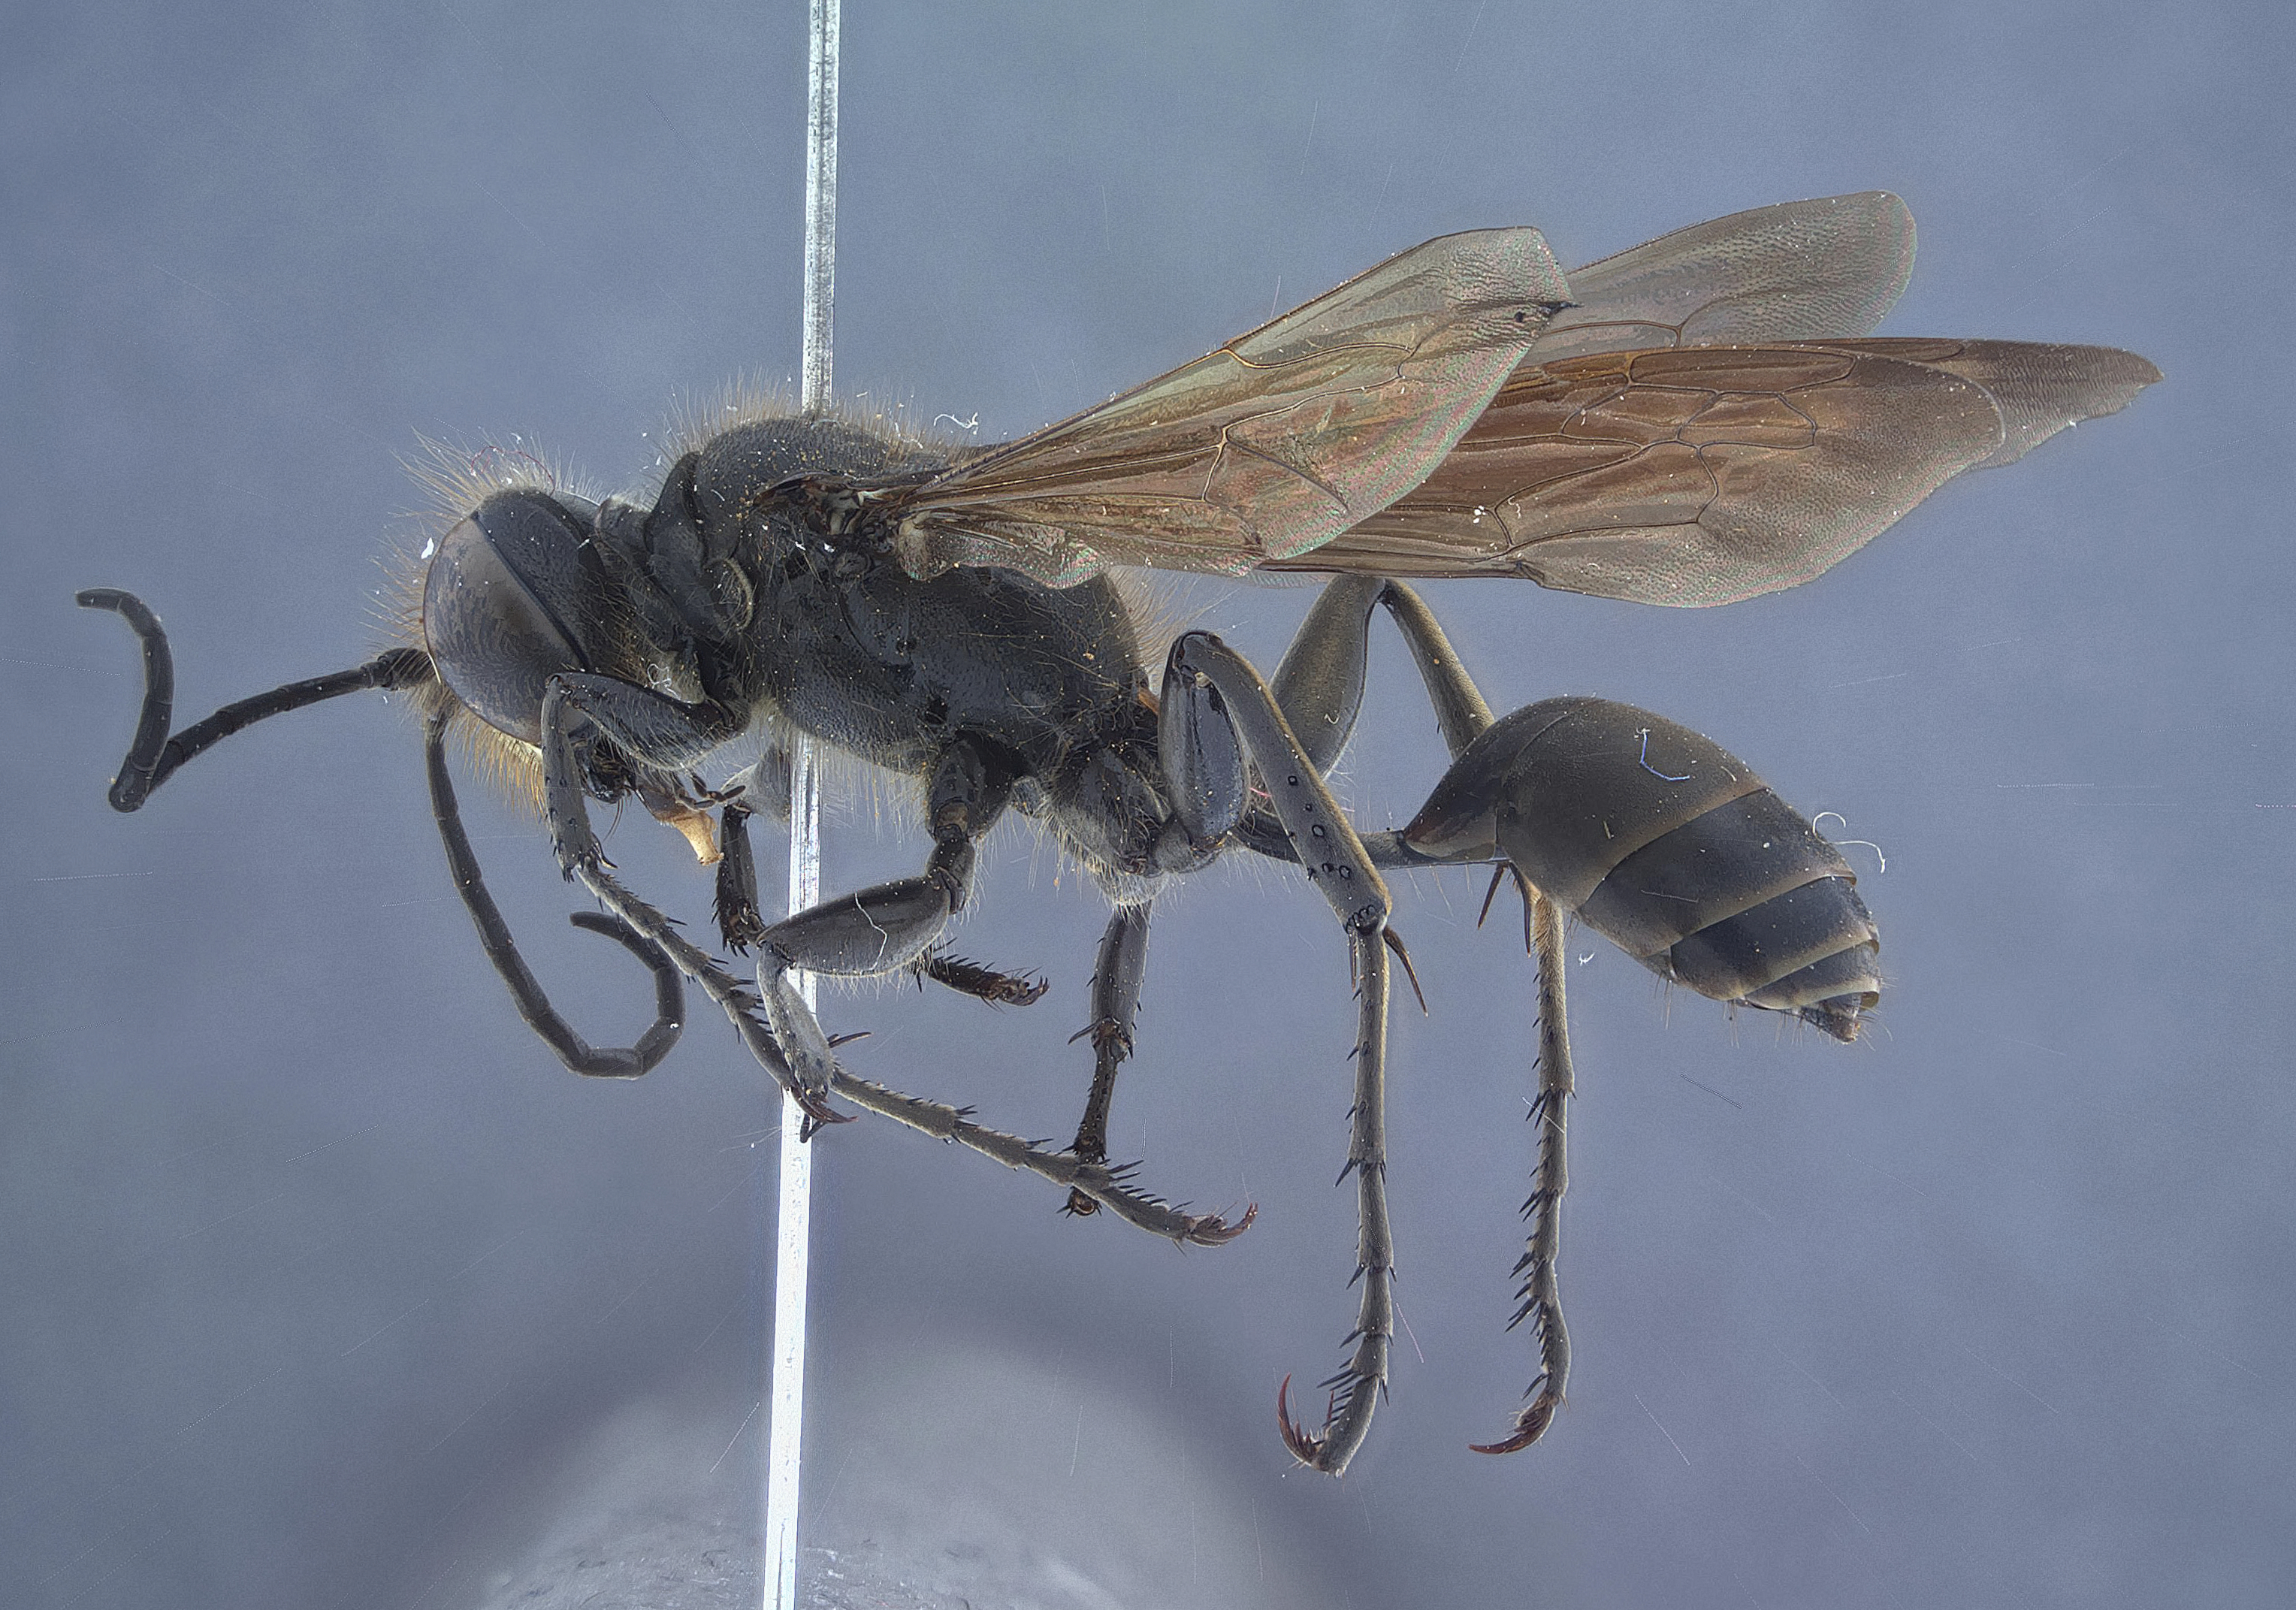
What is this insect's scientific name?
Sphex pempuchi
